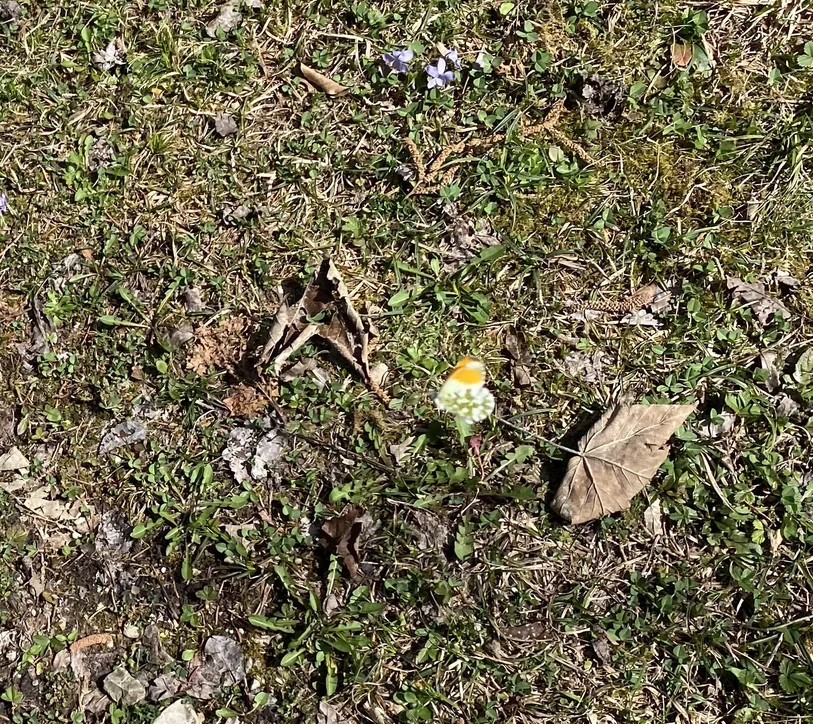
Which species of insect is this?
Anthocharis cardamines
